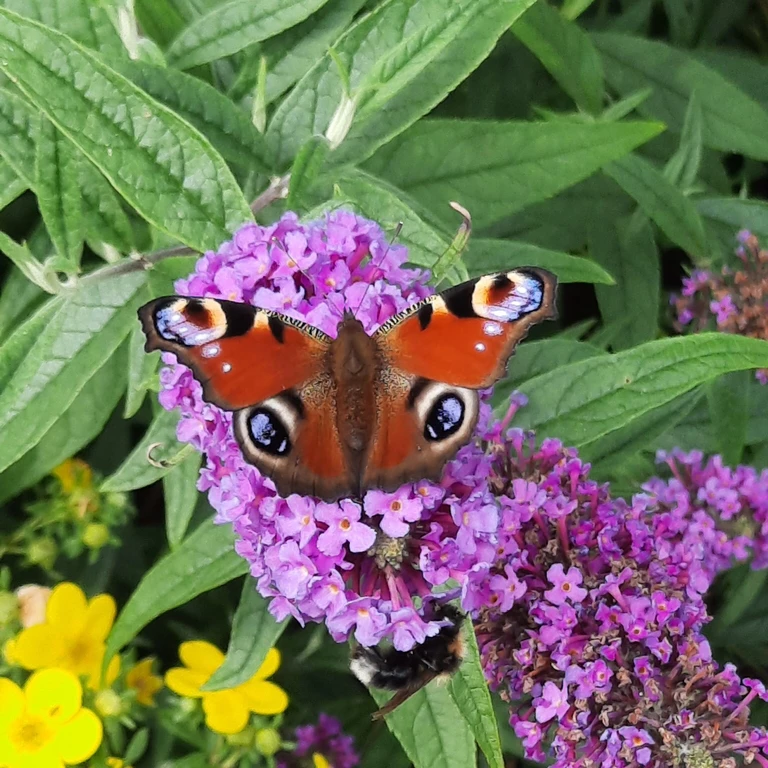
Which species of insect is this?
Aglais io
